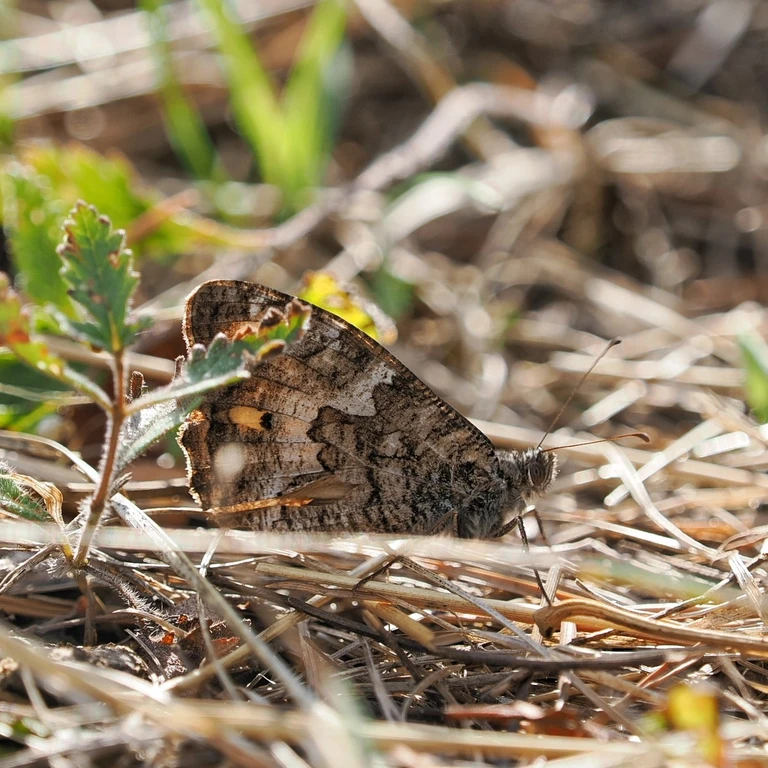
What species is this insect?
Hipparchia semele
